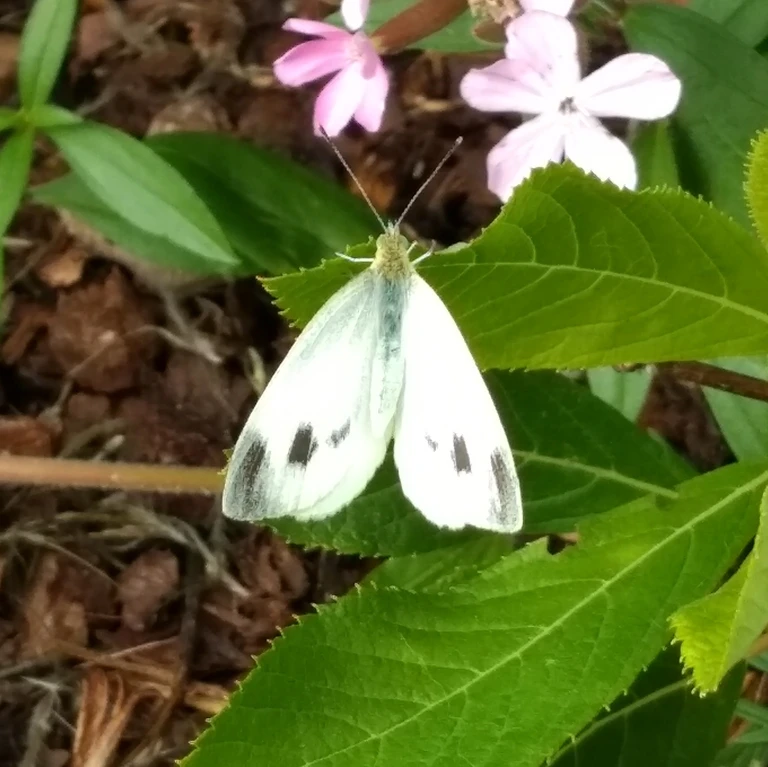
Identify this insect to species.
Pieris mannii
